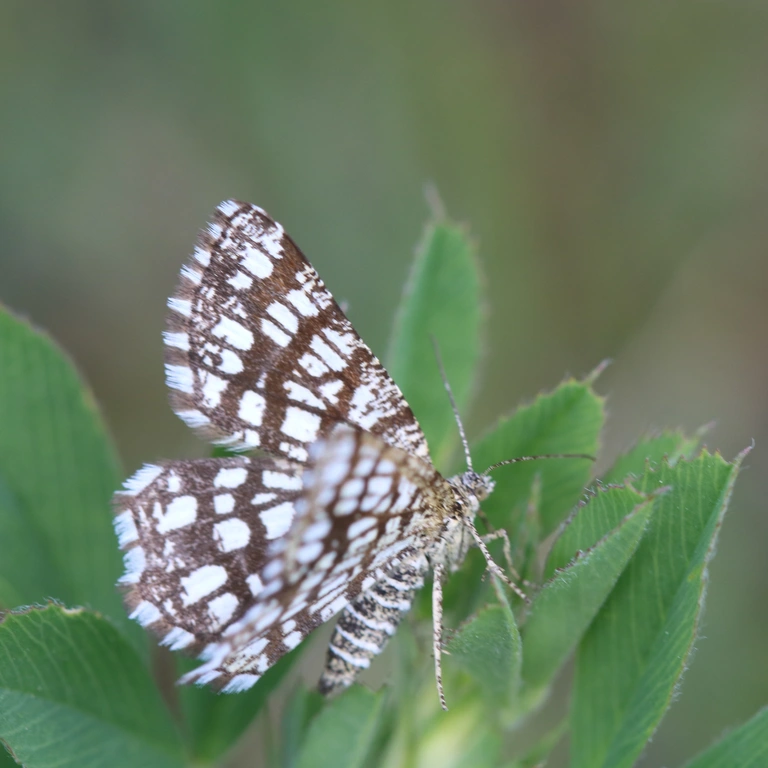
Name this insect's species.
Chiasmia clathrata
